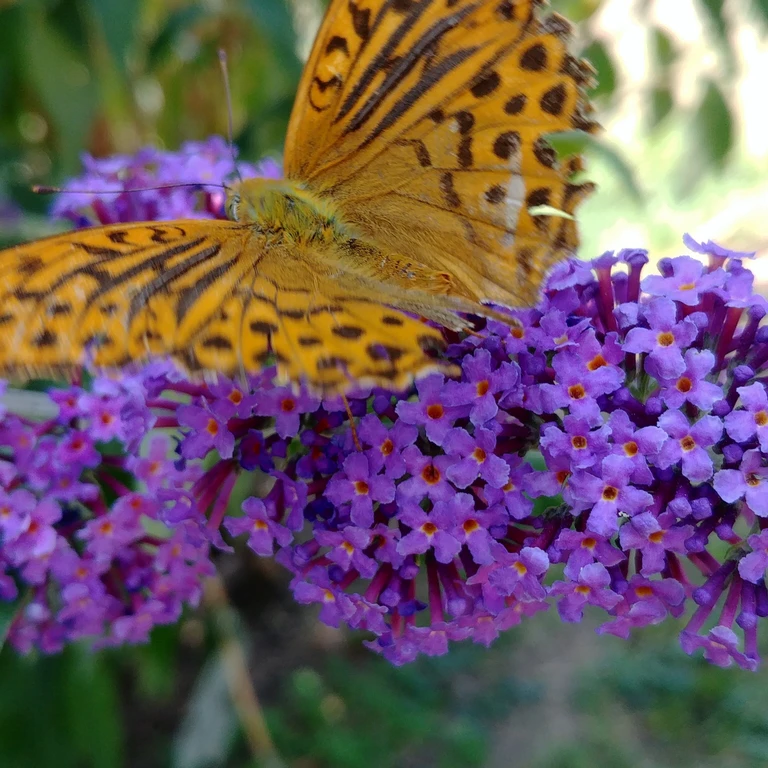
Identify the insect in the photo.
Argynnis paphia
